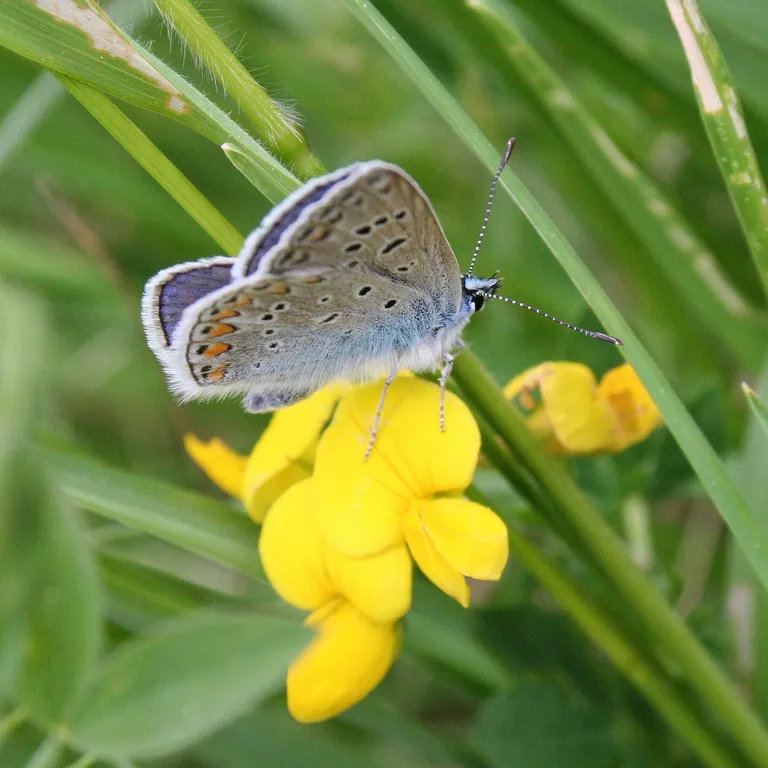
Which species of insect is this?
Polyommatus icarus
